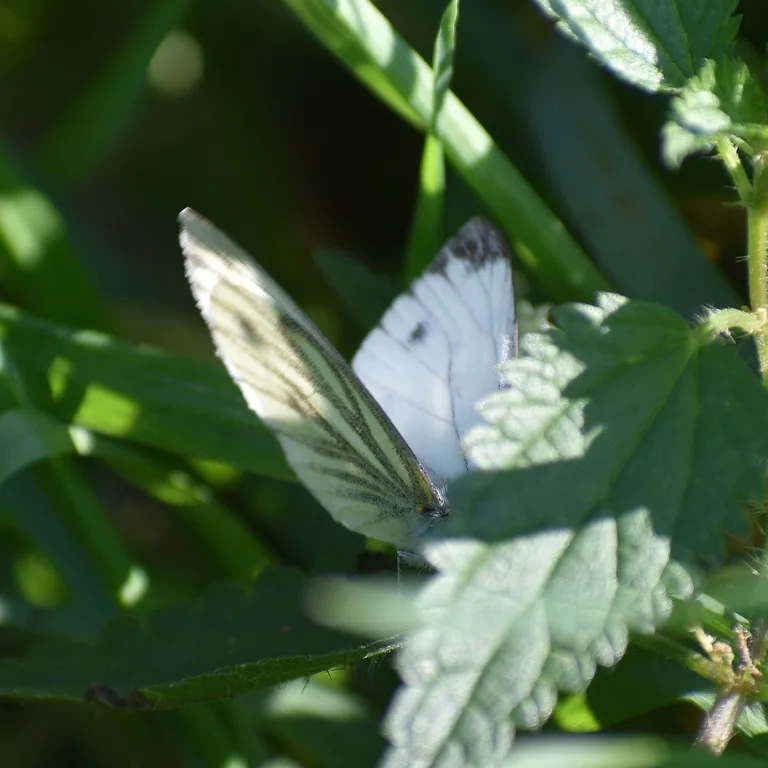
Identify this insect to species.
Pieris napi
